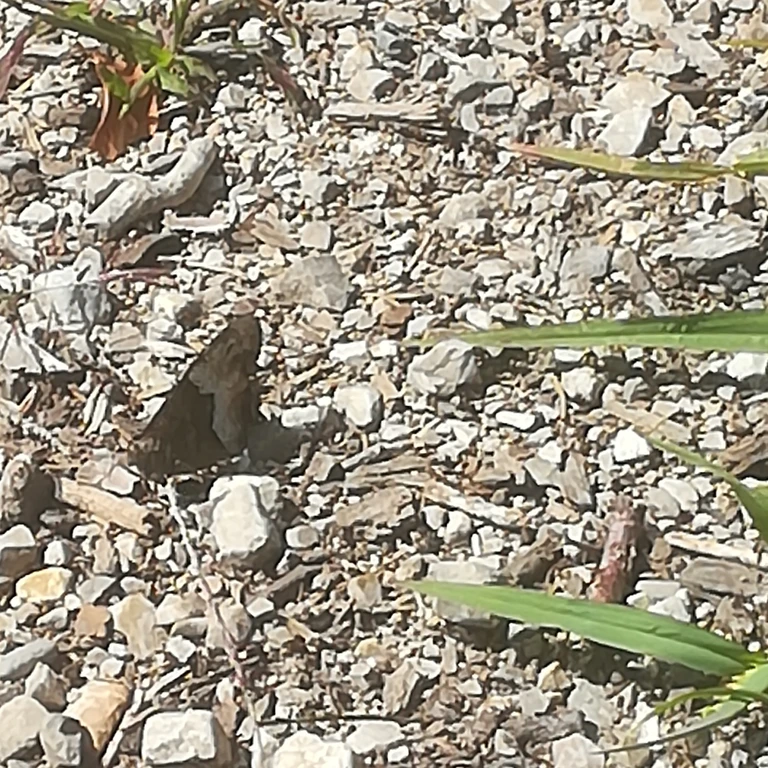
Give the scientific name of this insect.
Hipparchia alcyone
